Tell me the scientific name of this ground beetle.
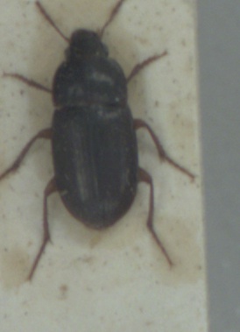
Amara bifrons
